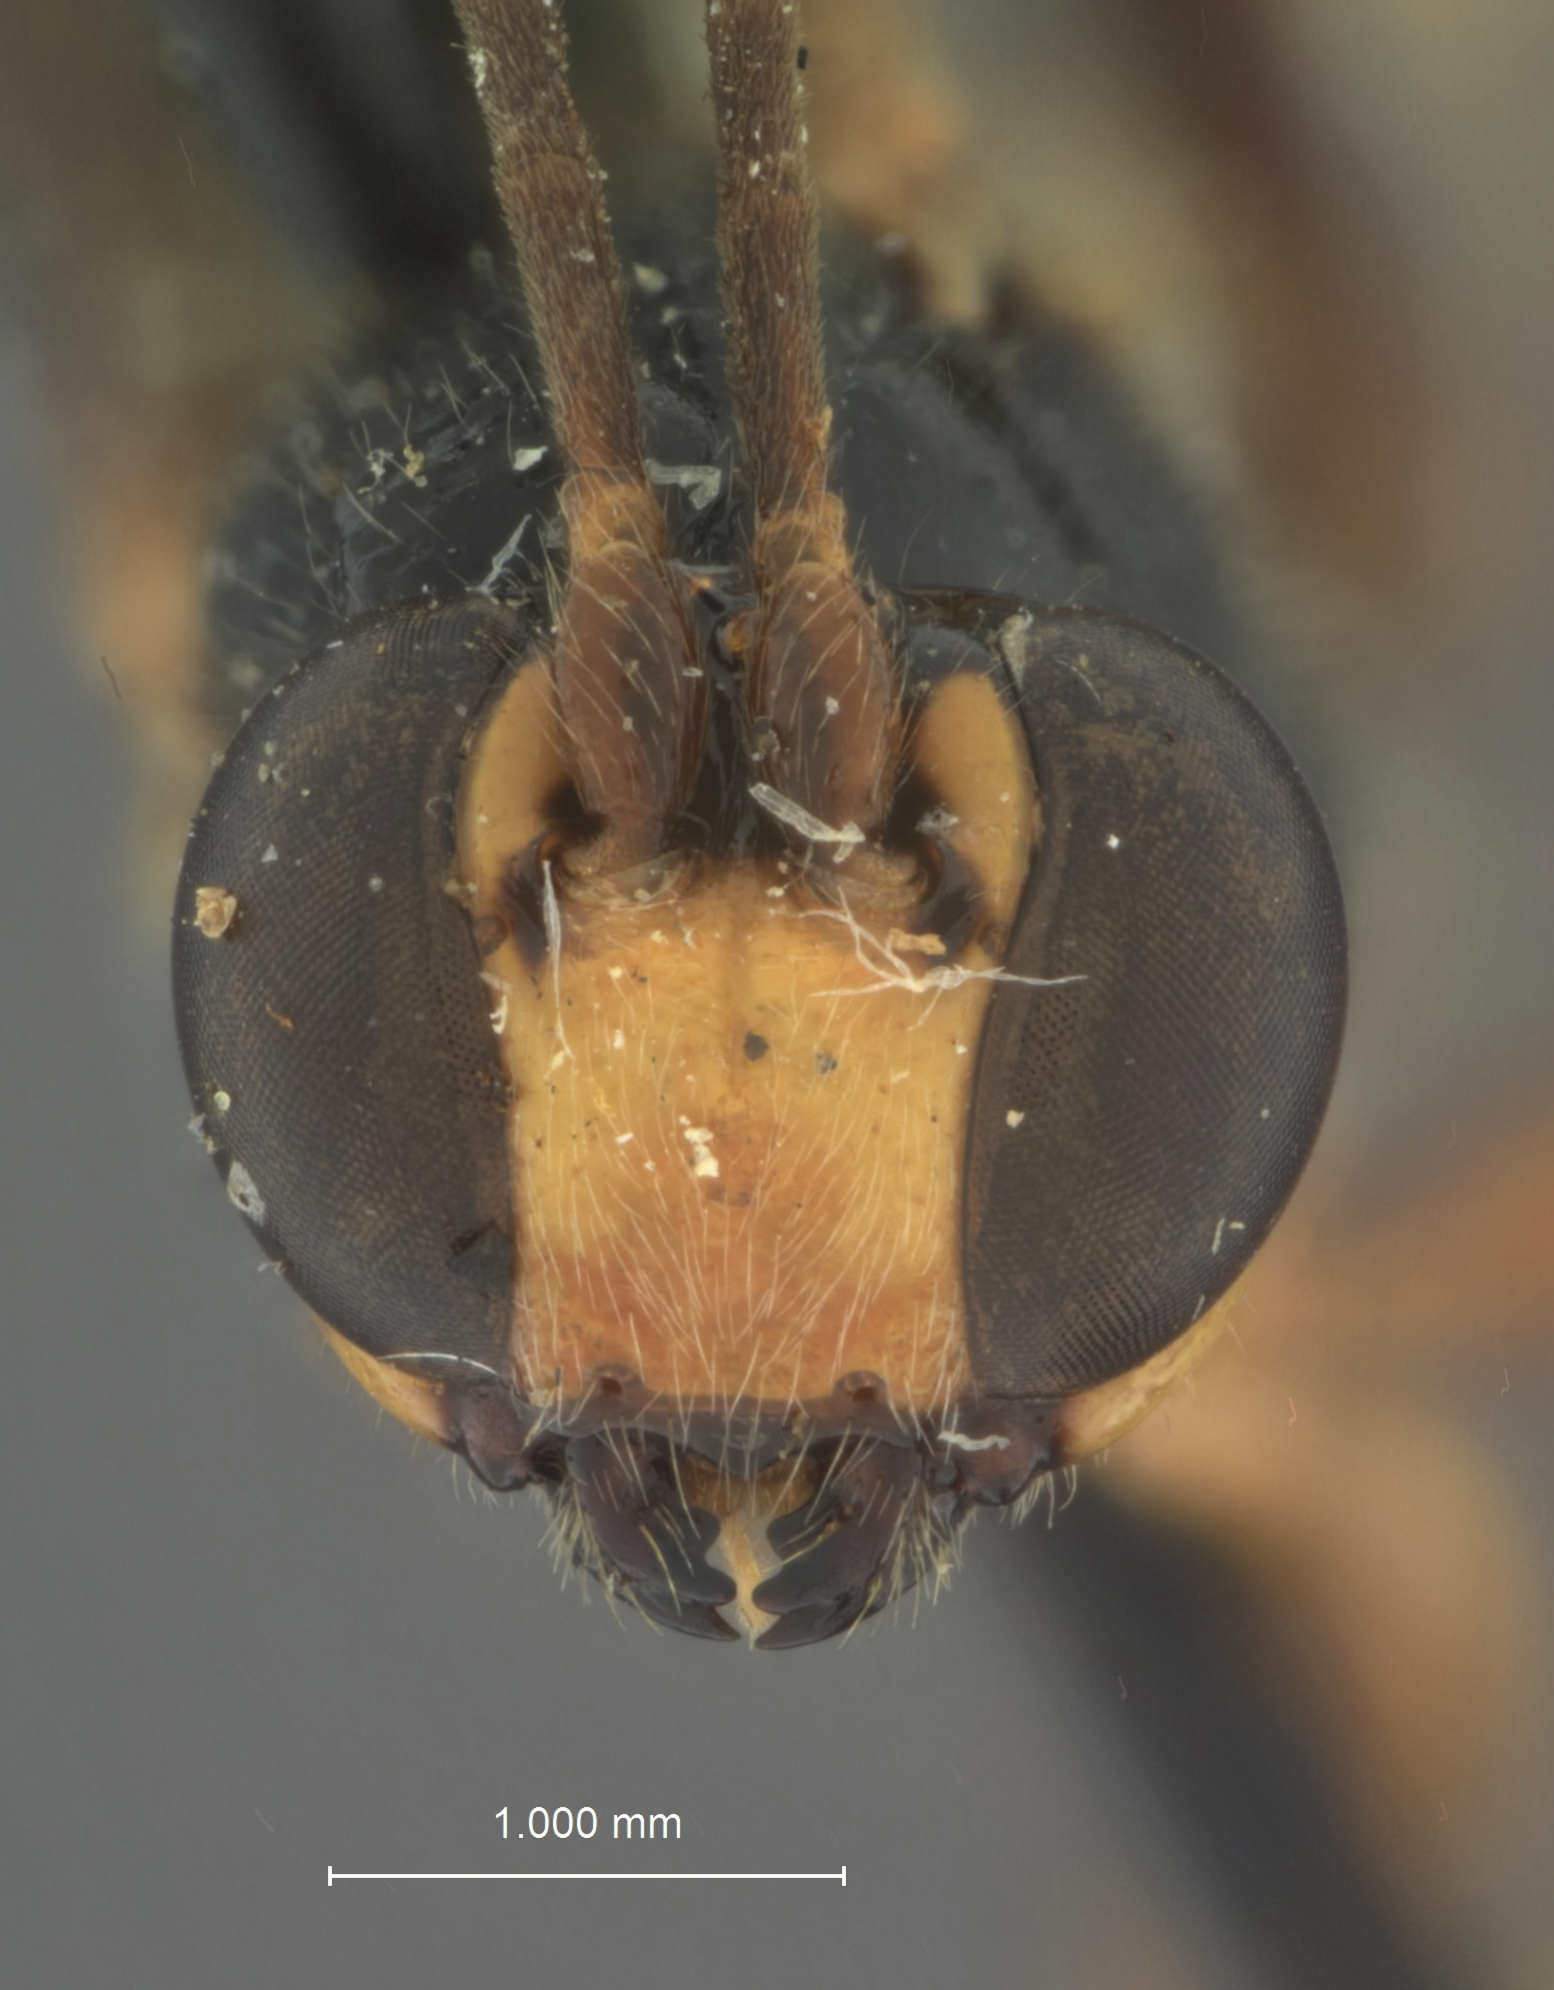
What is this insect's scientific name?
Myllenyxis rugella
